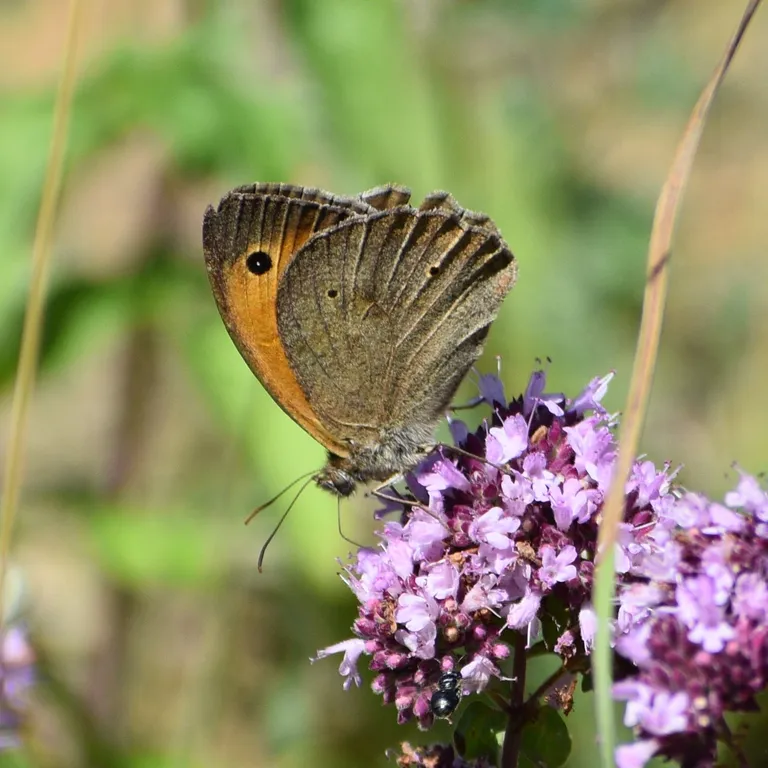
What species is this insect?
Maniola jurtina
